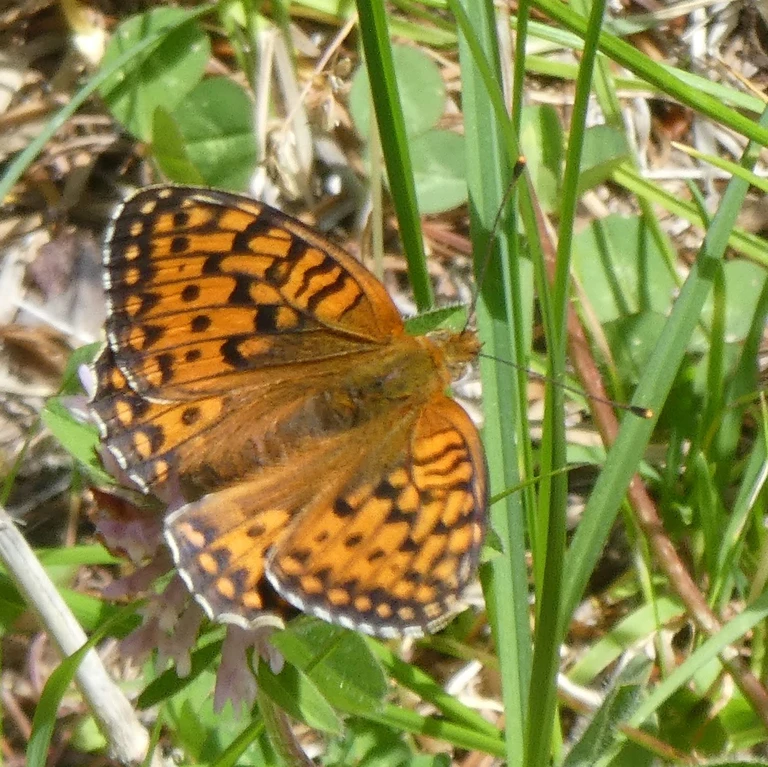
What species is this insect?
Speyeria aglaja
